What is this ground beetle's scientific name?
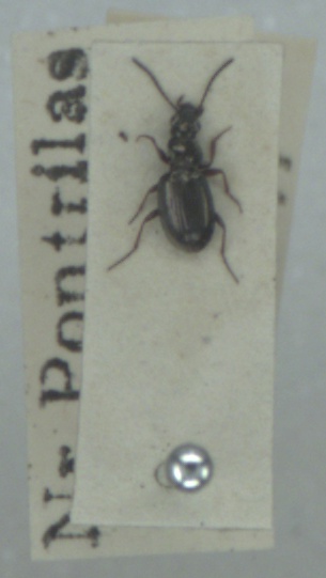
Bembidion lampros
